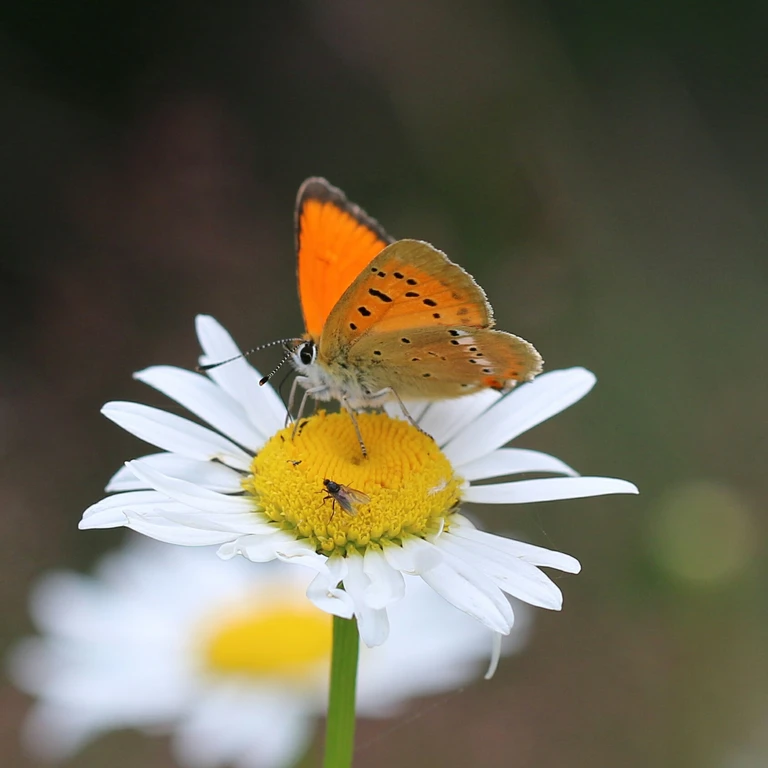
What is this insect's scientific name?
Lycaena virgaureae
